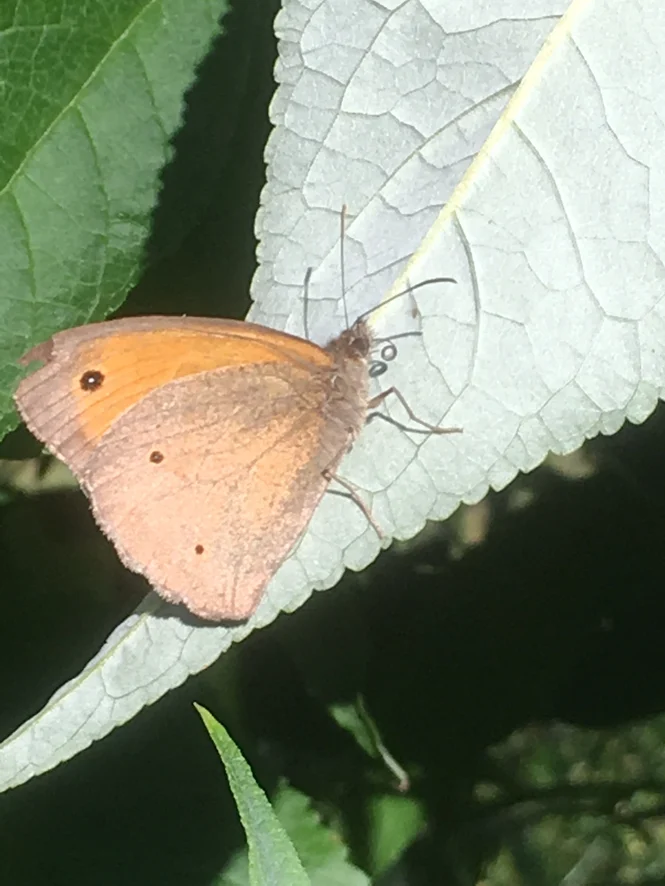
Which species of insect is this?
Maniola jurtina
